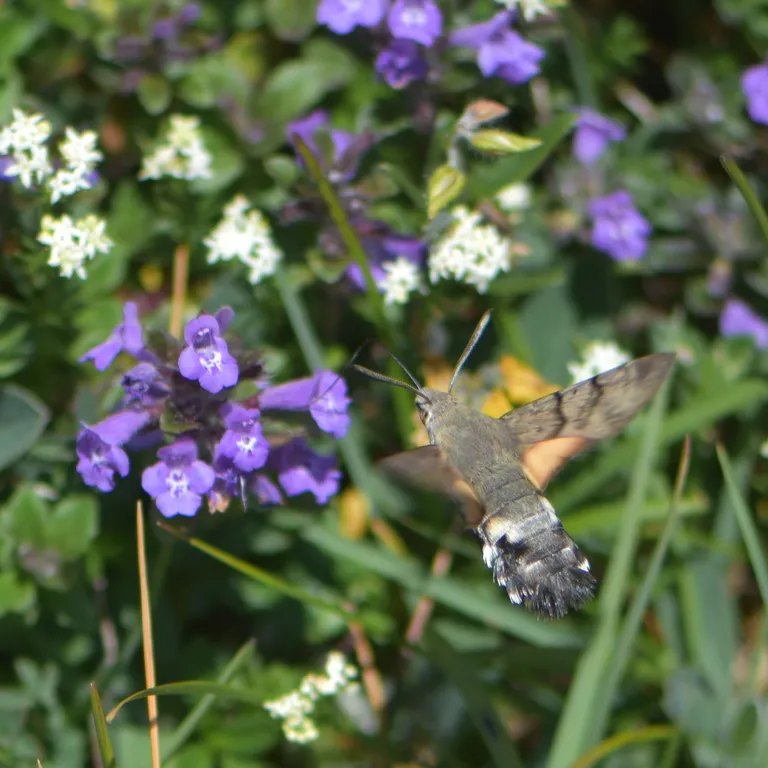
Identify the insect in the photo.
Macroglossum stellatarum
